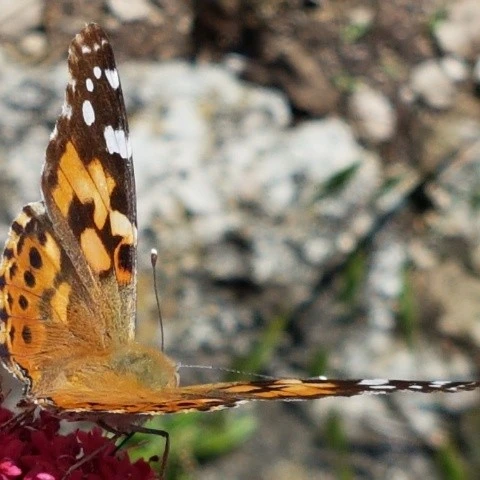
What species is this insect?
Vanessa cardui
